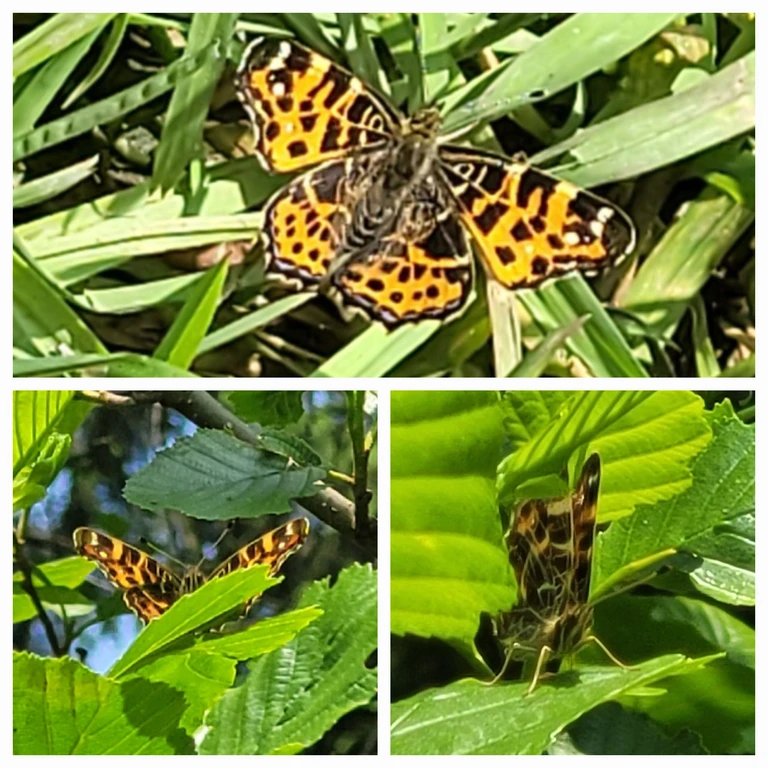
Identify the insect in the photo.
Araschnia levana
